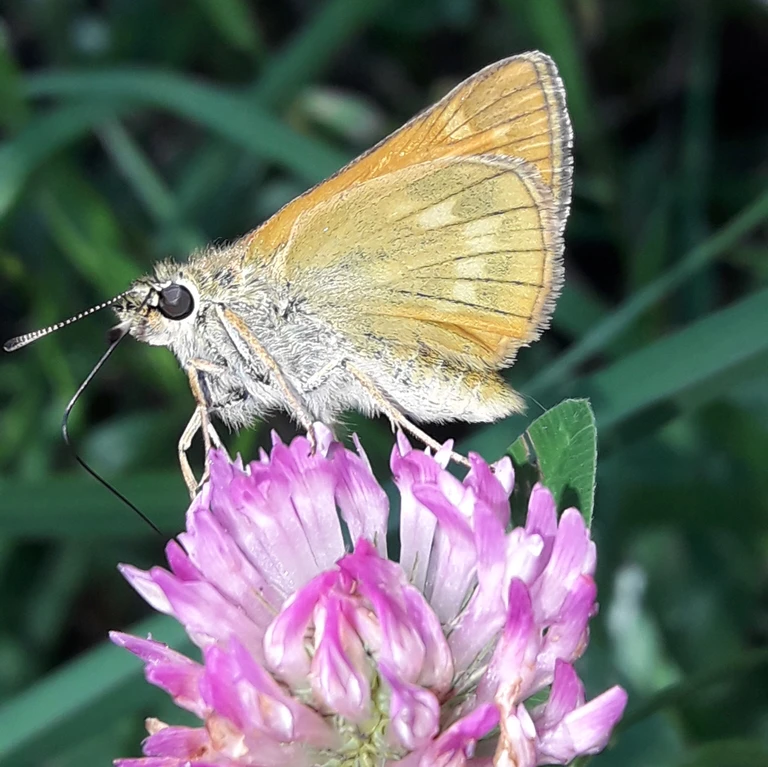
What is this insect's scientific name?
Ochlodes sylvanus (also Ochlodes venata)
